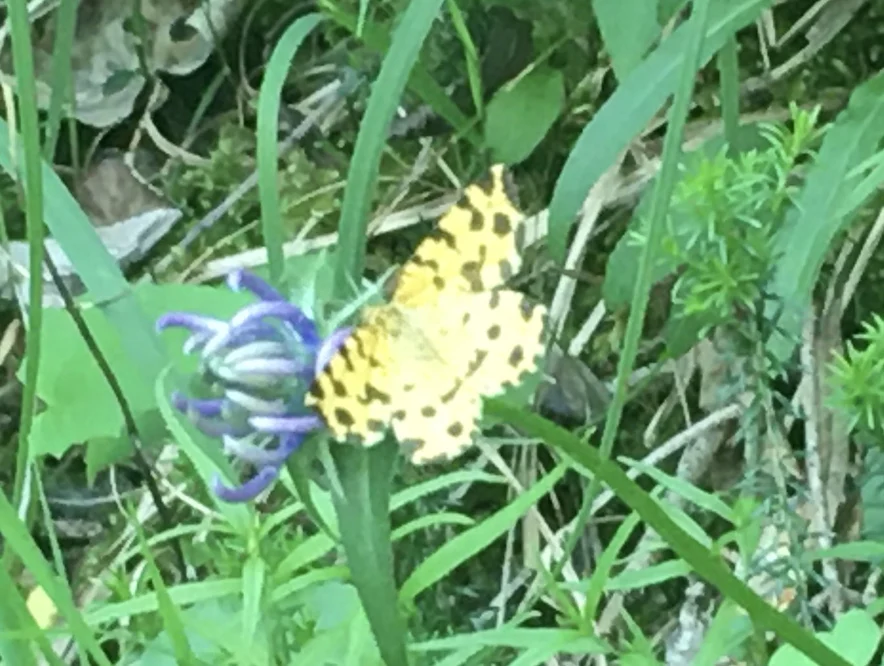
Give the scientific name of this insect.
Pseudopanthera macularia
